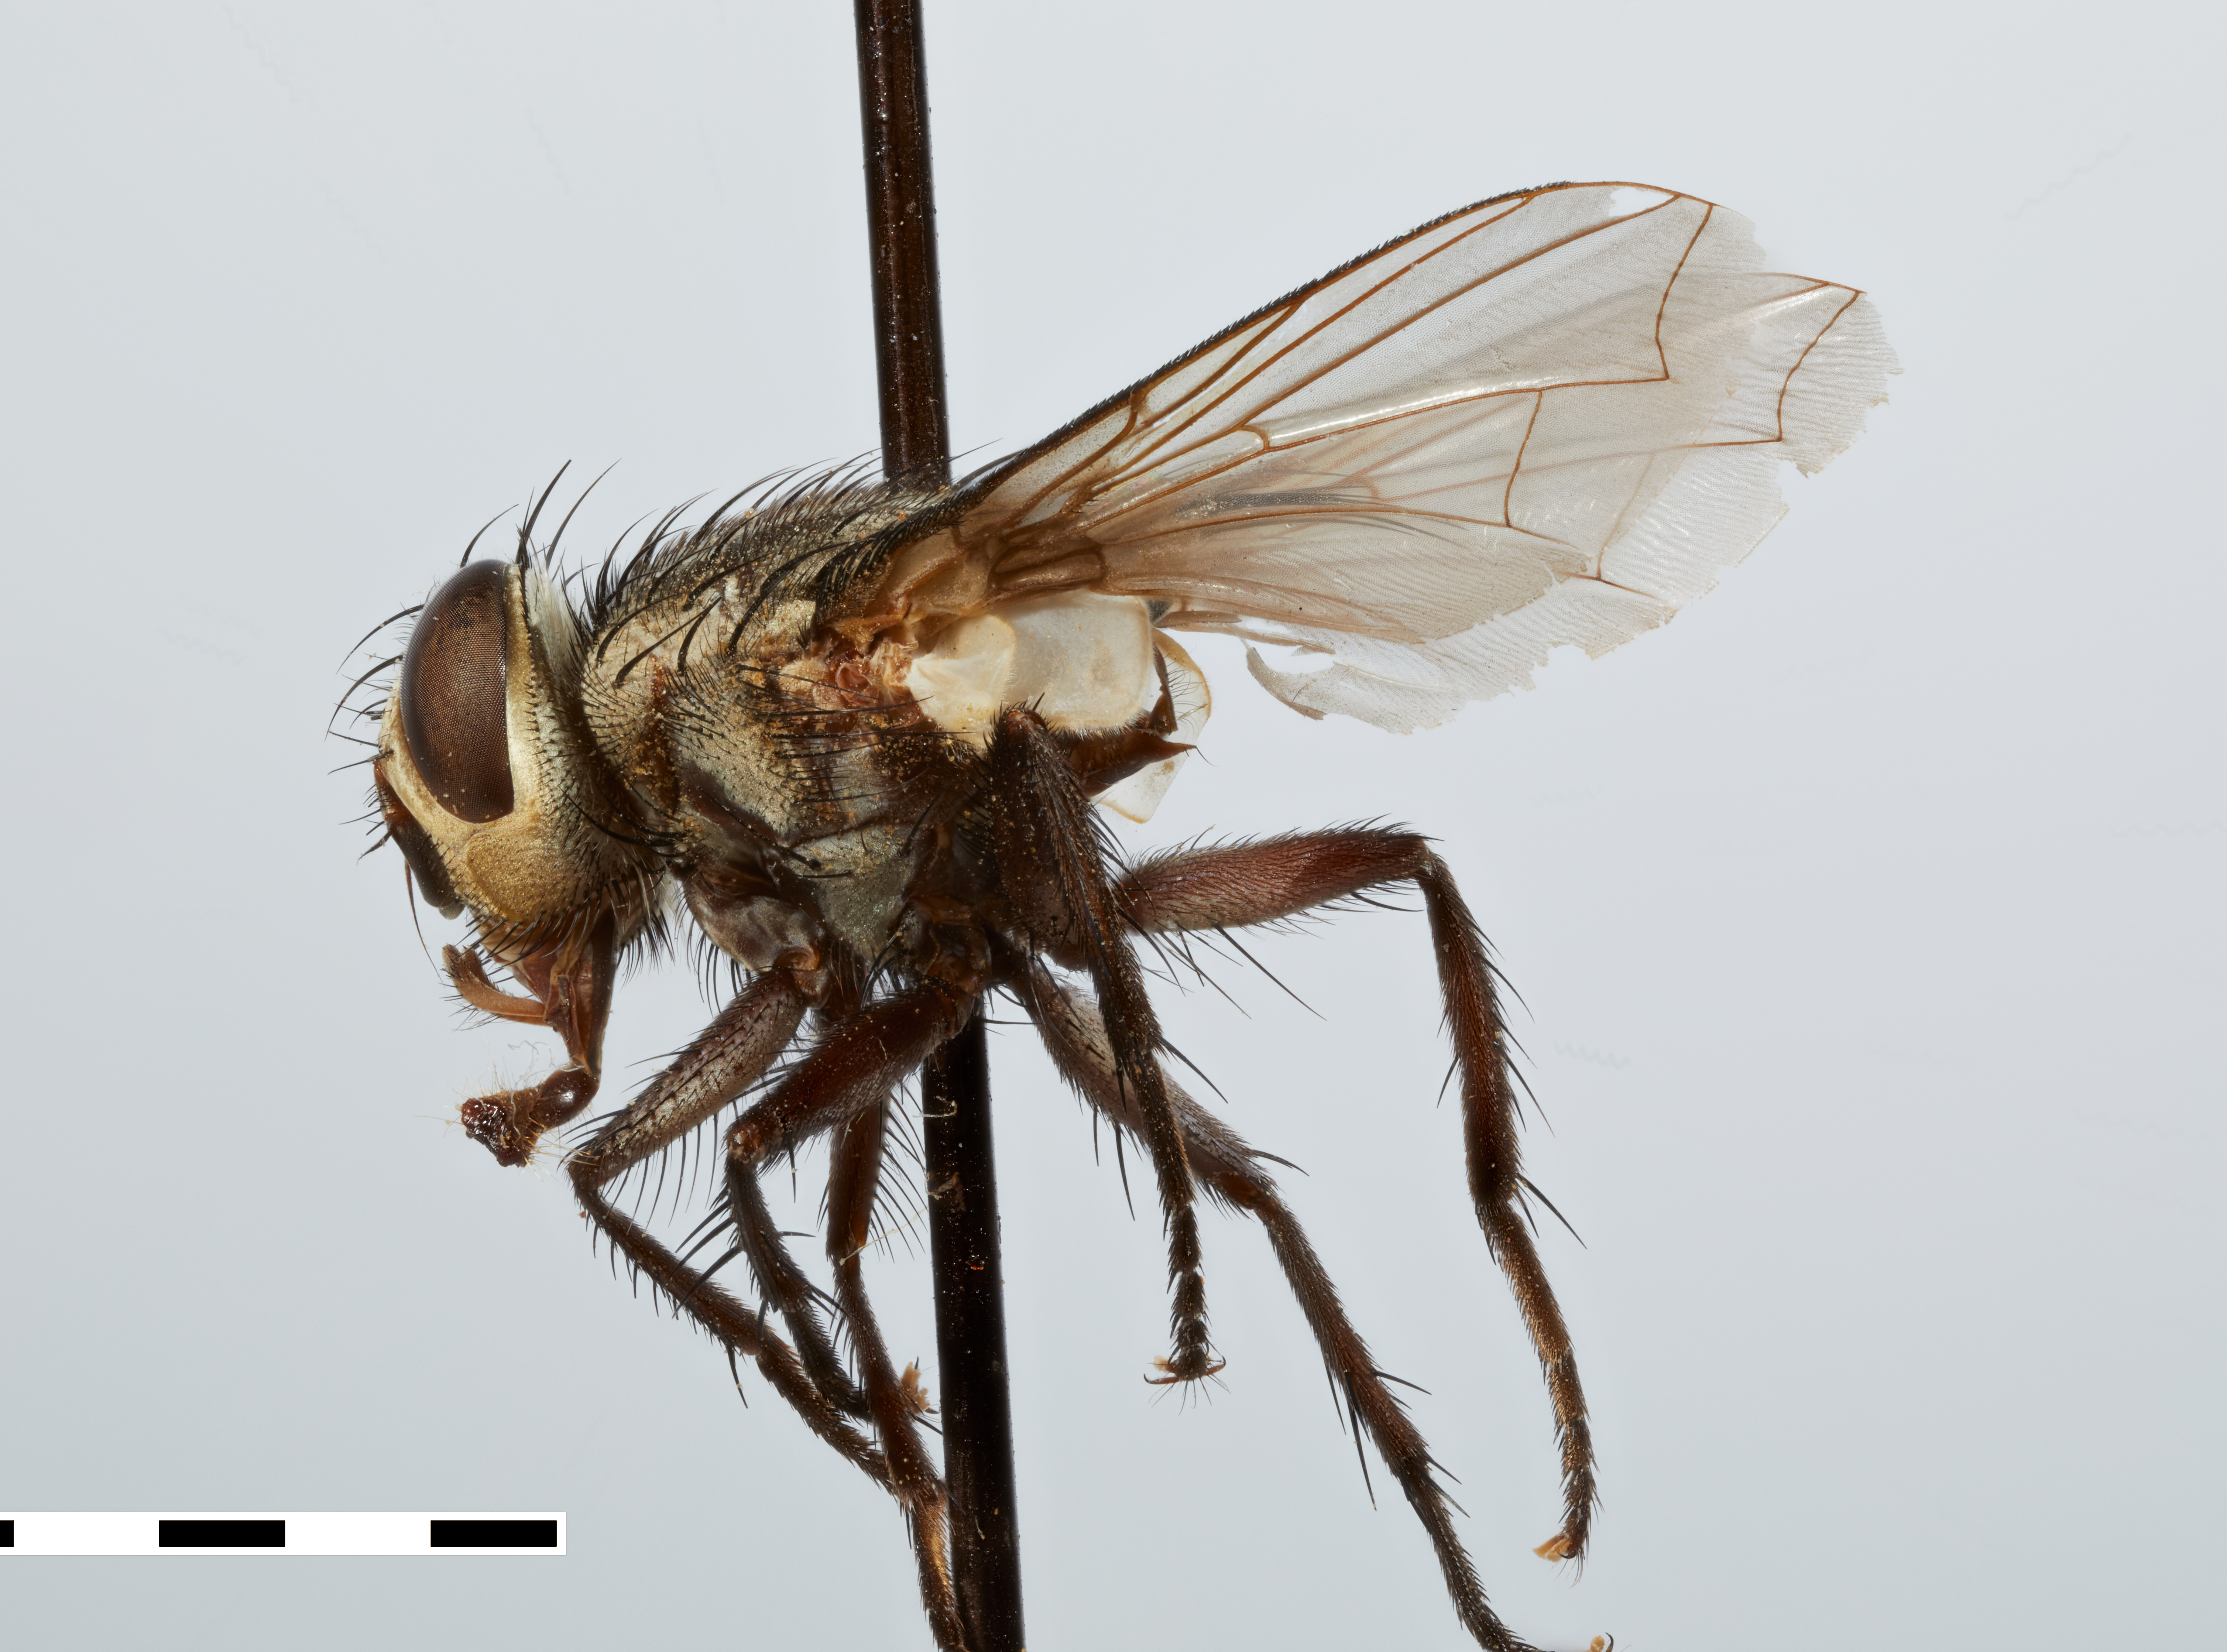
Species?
Atactosturmia politana
